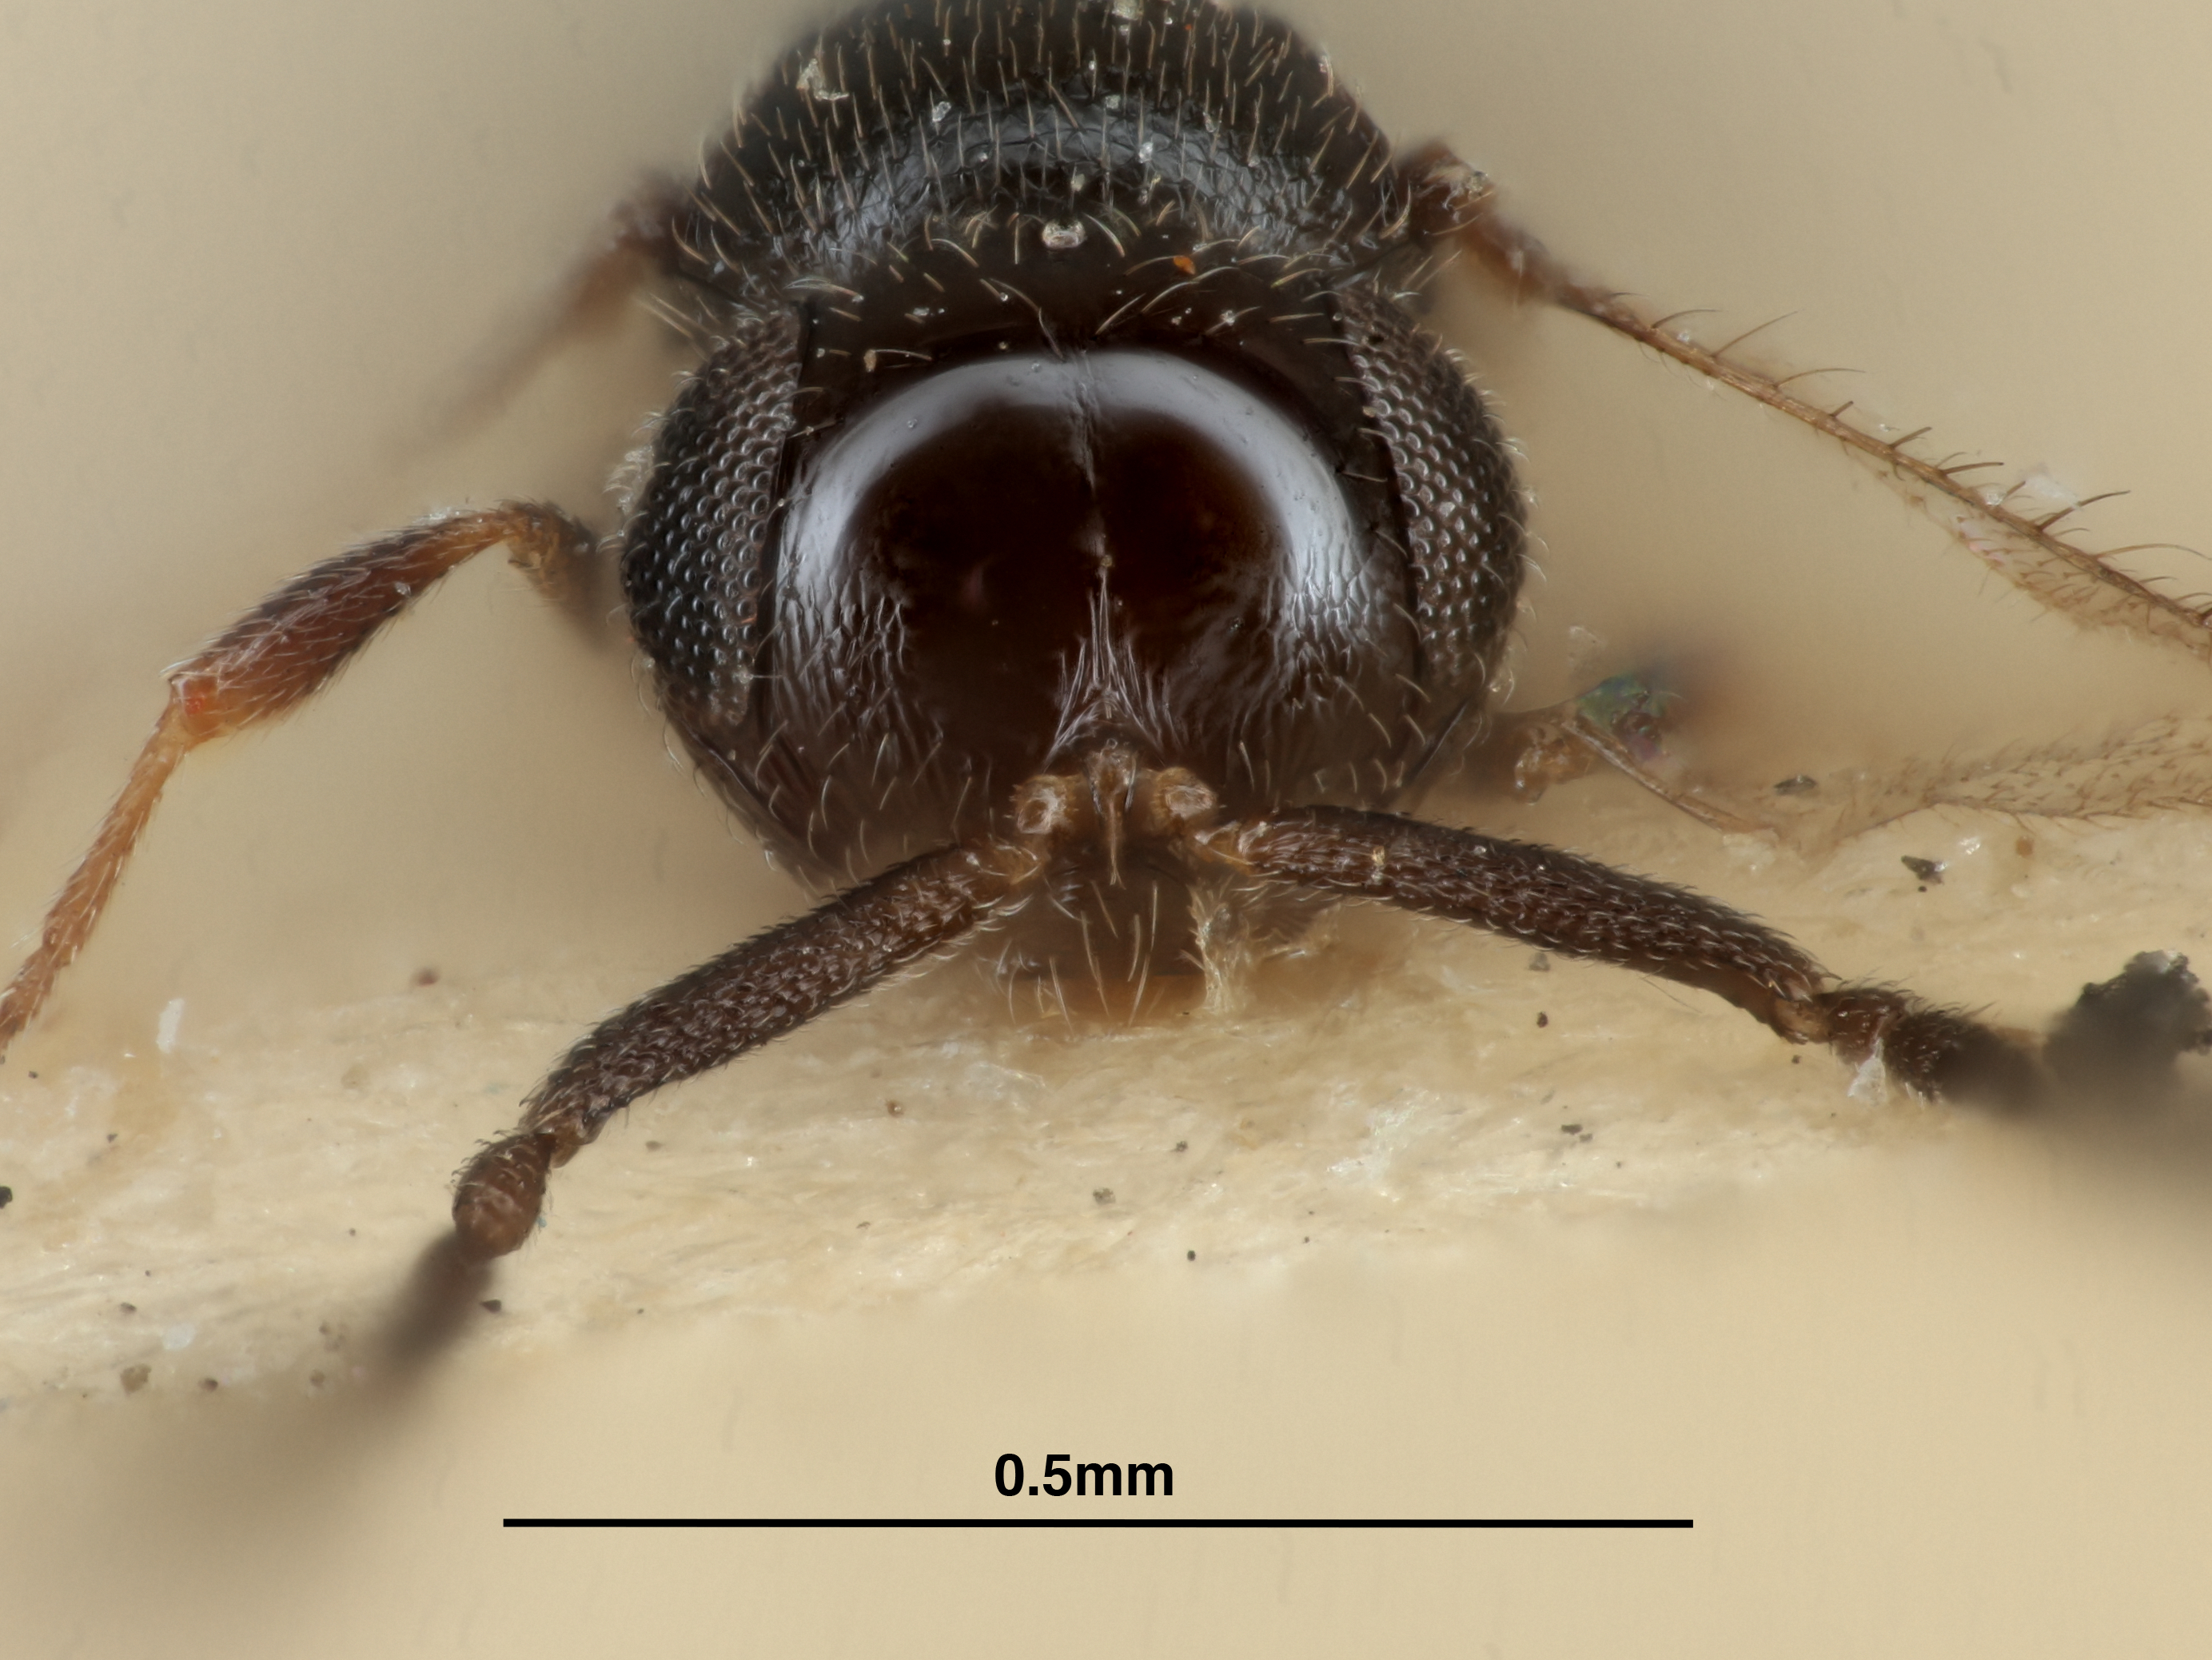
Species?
Trimorus lepidus
